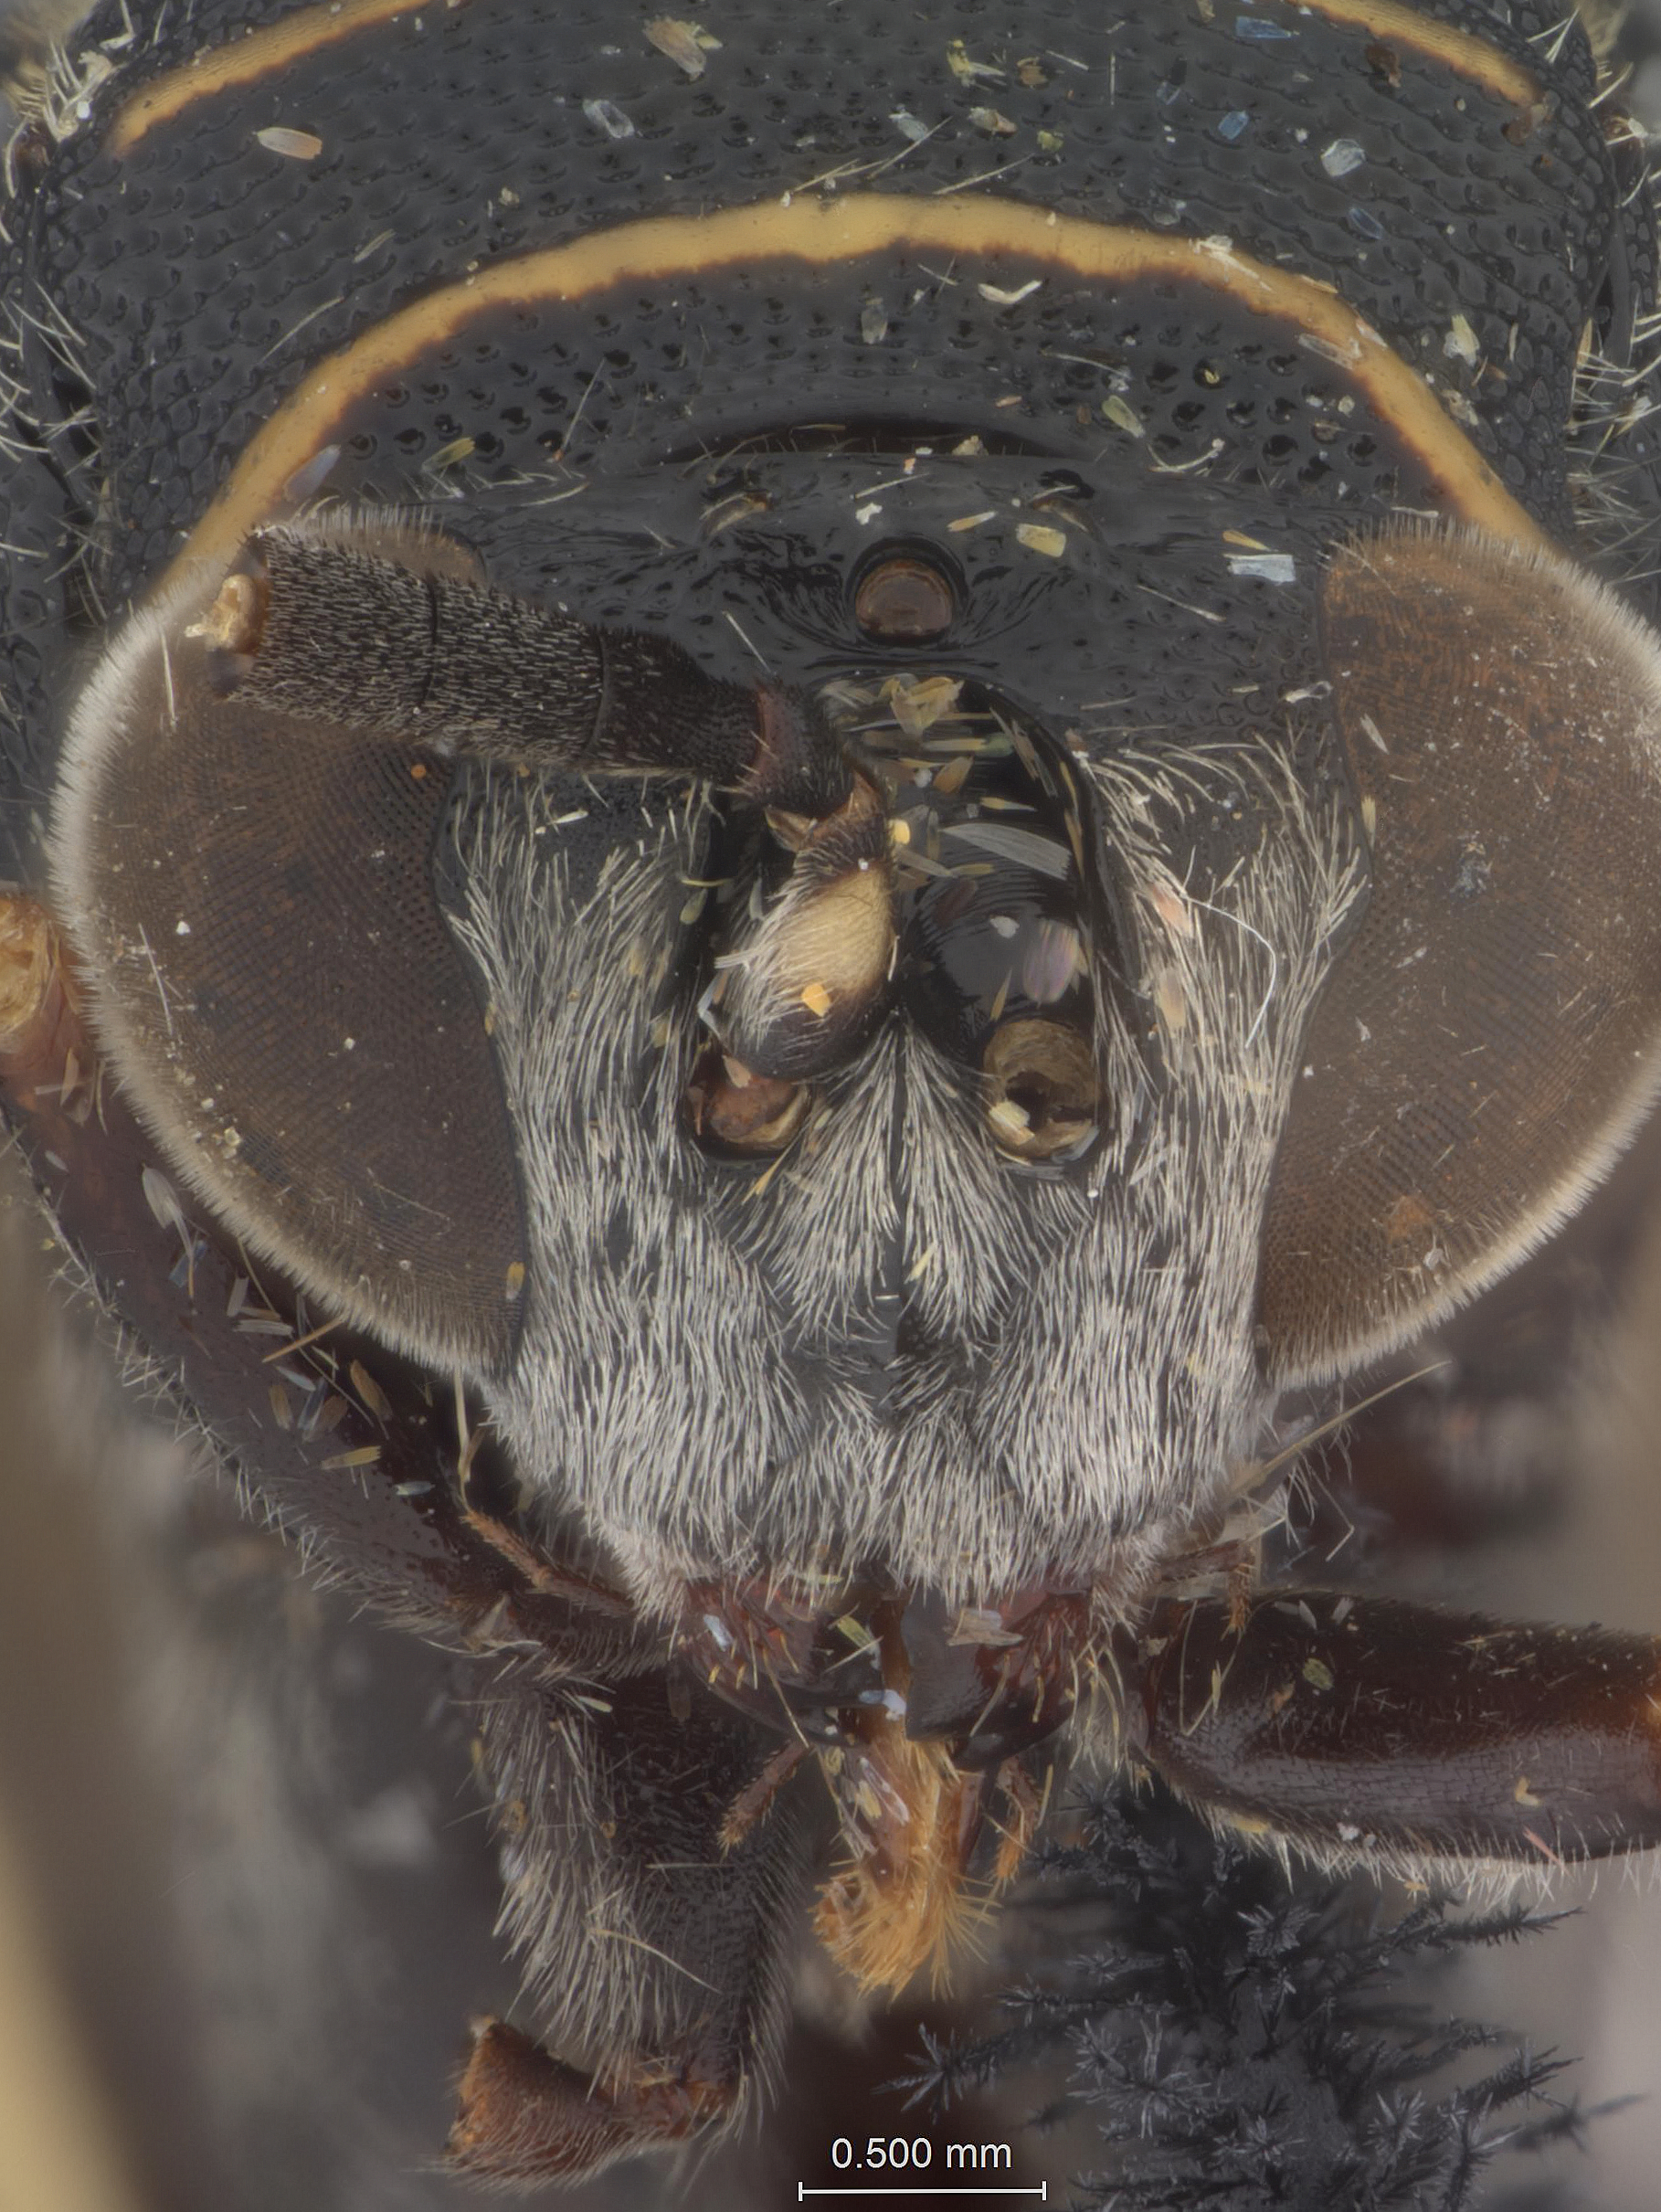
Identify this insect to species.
Leucospis banksi
